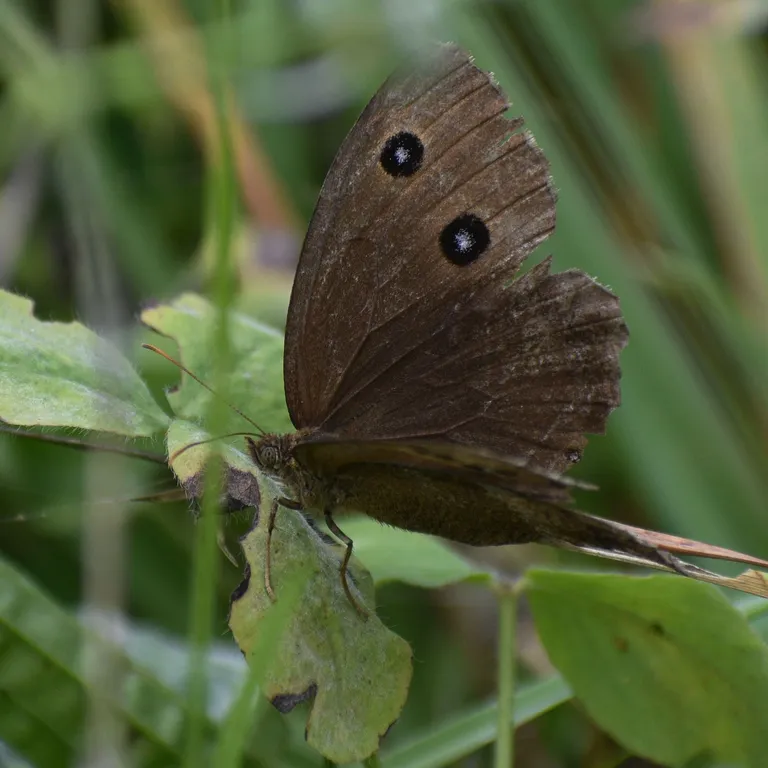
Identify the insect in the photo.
Minois dryas
